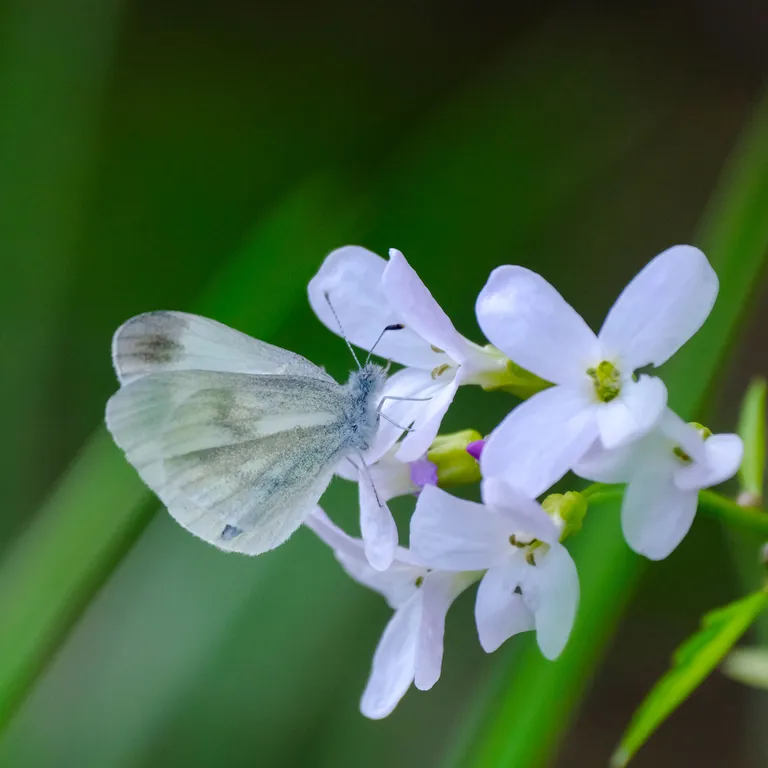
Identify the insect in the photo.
Leptidea sinapis/juvernica
